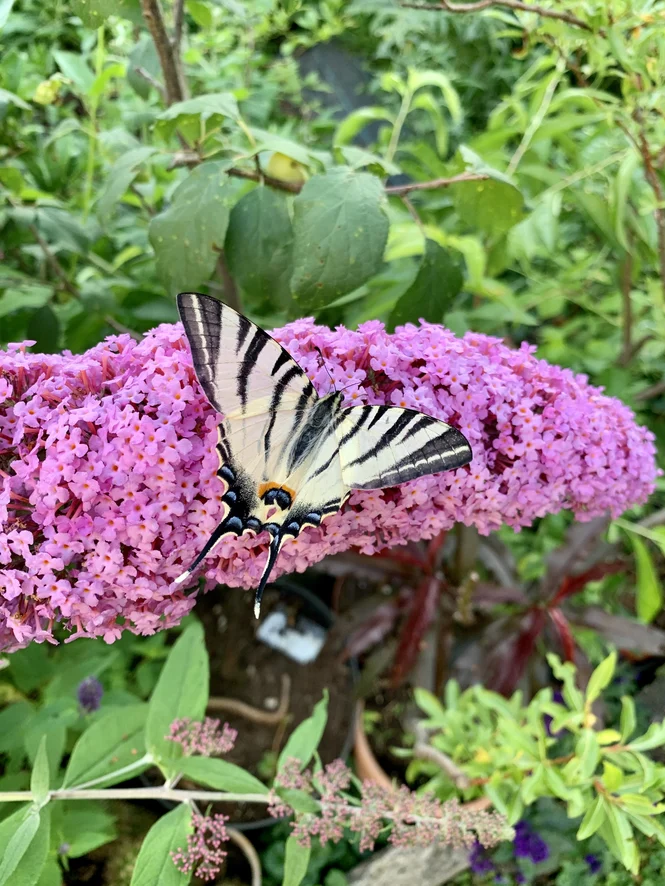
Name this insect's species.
Iphiclides podalirius
